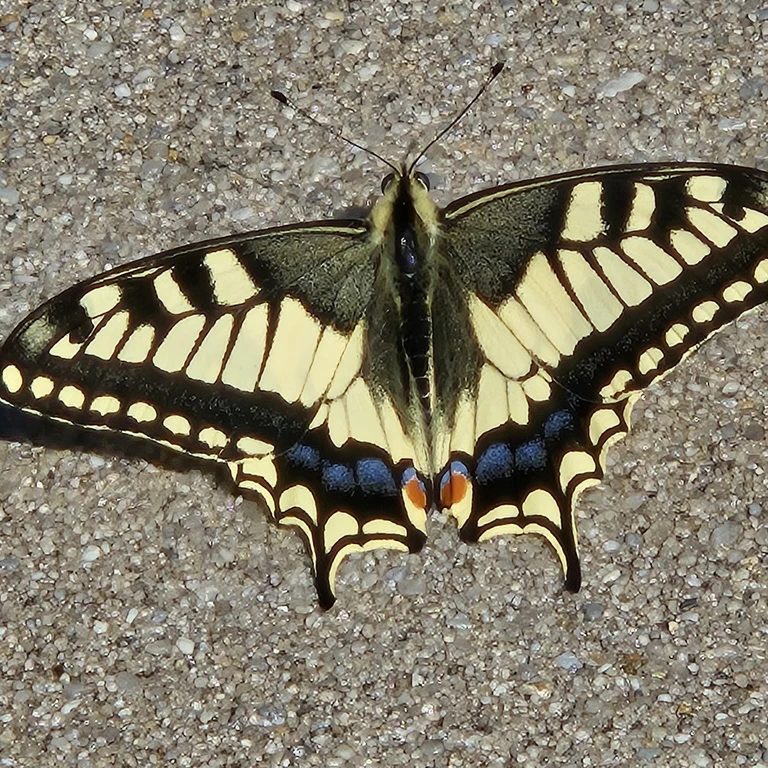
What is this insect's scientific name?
Papilio machaon
